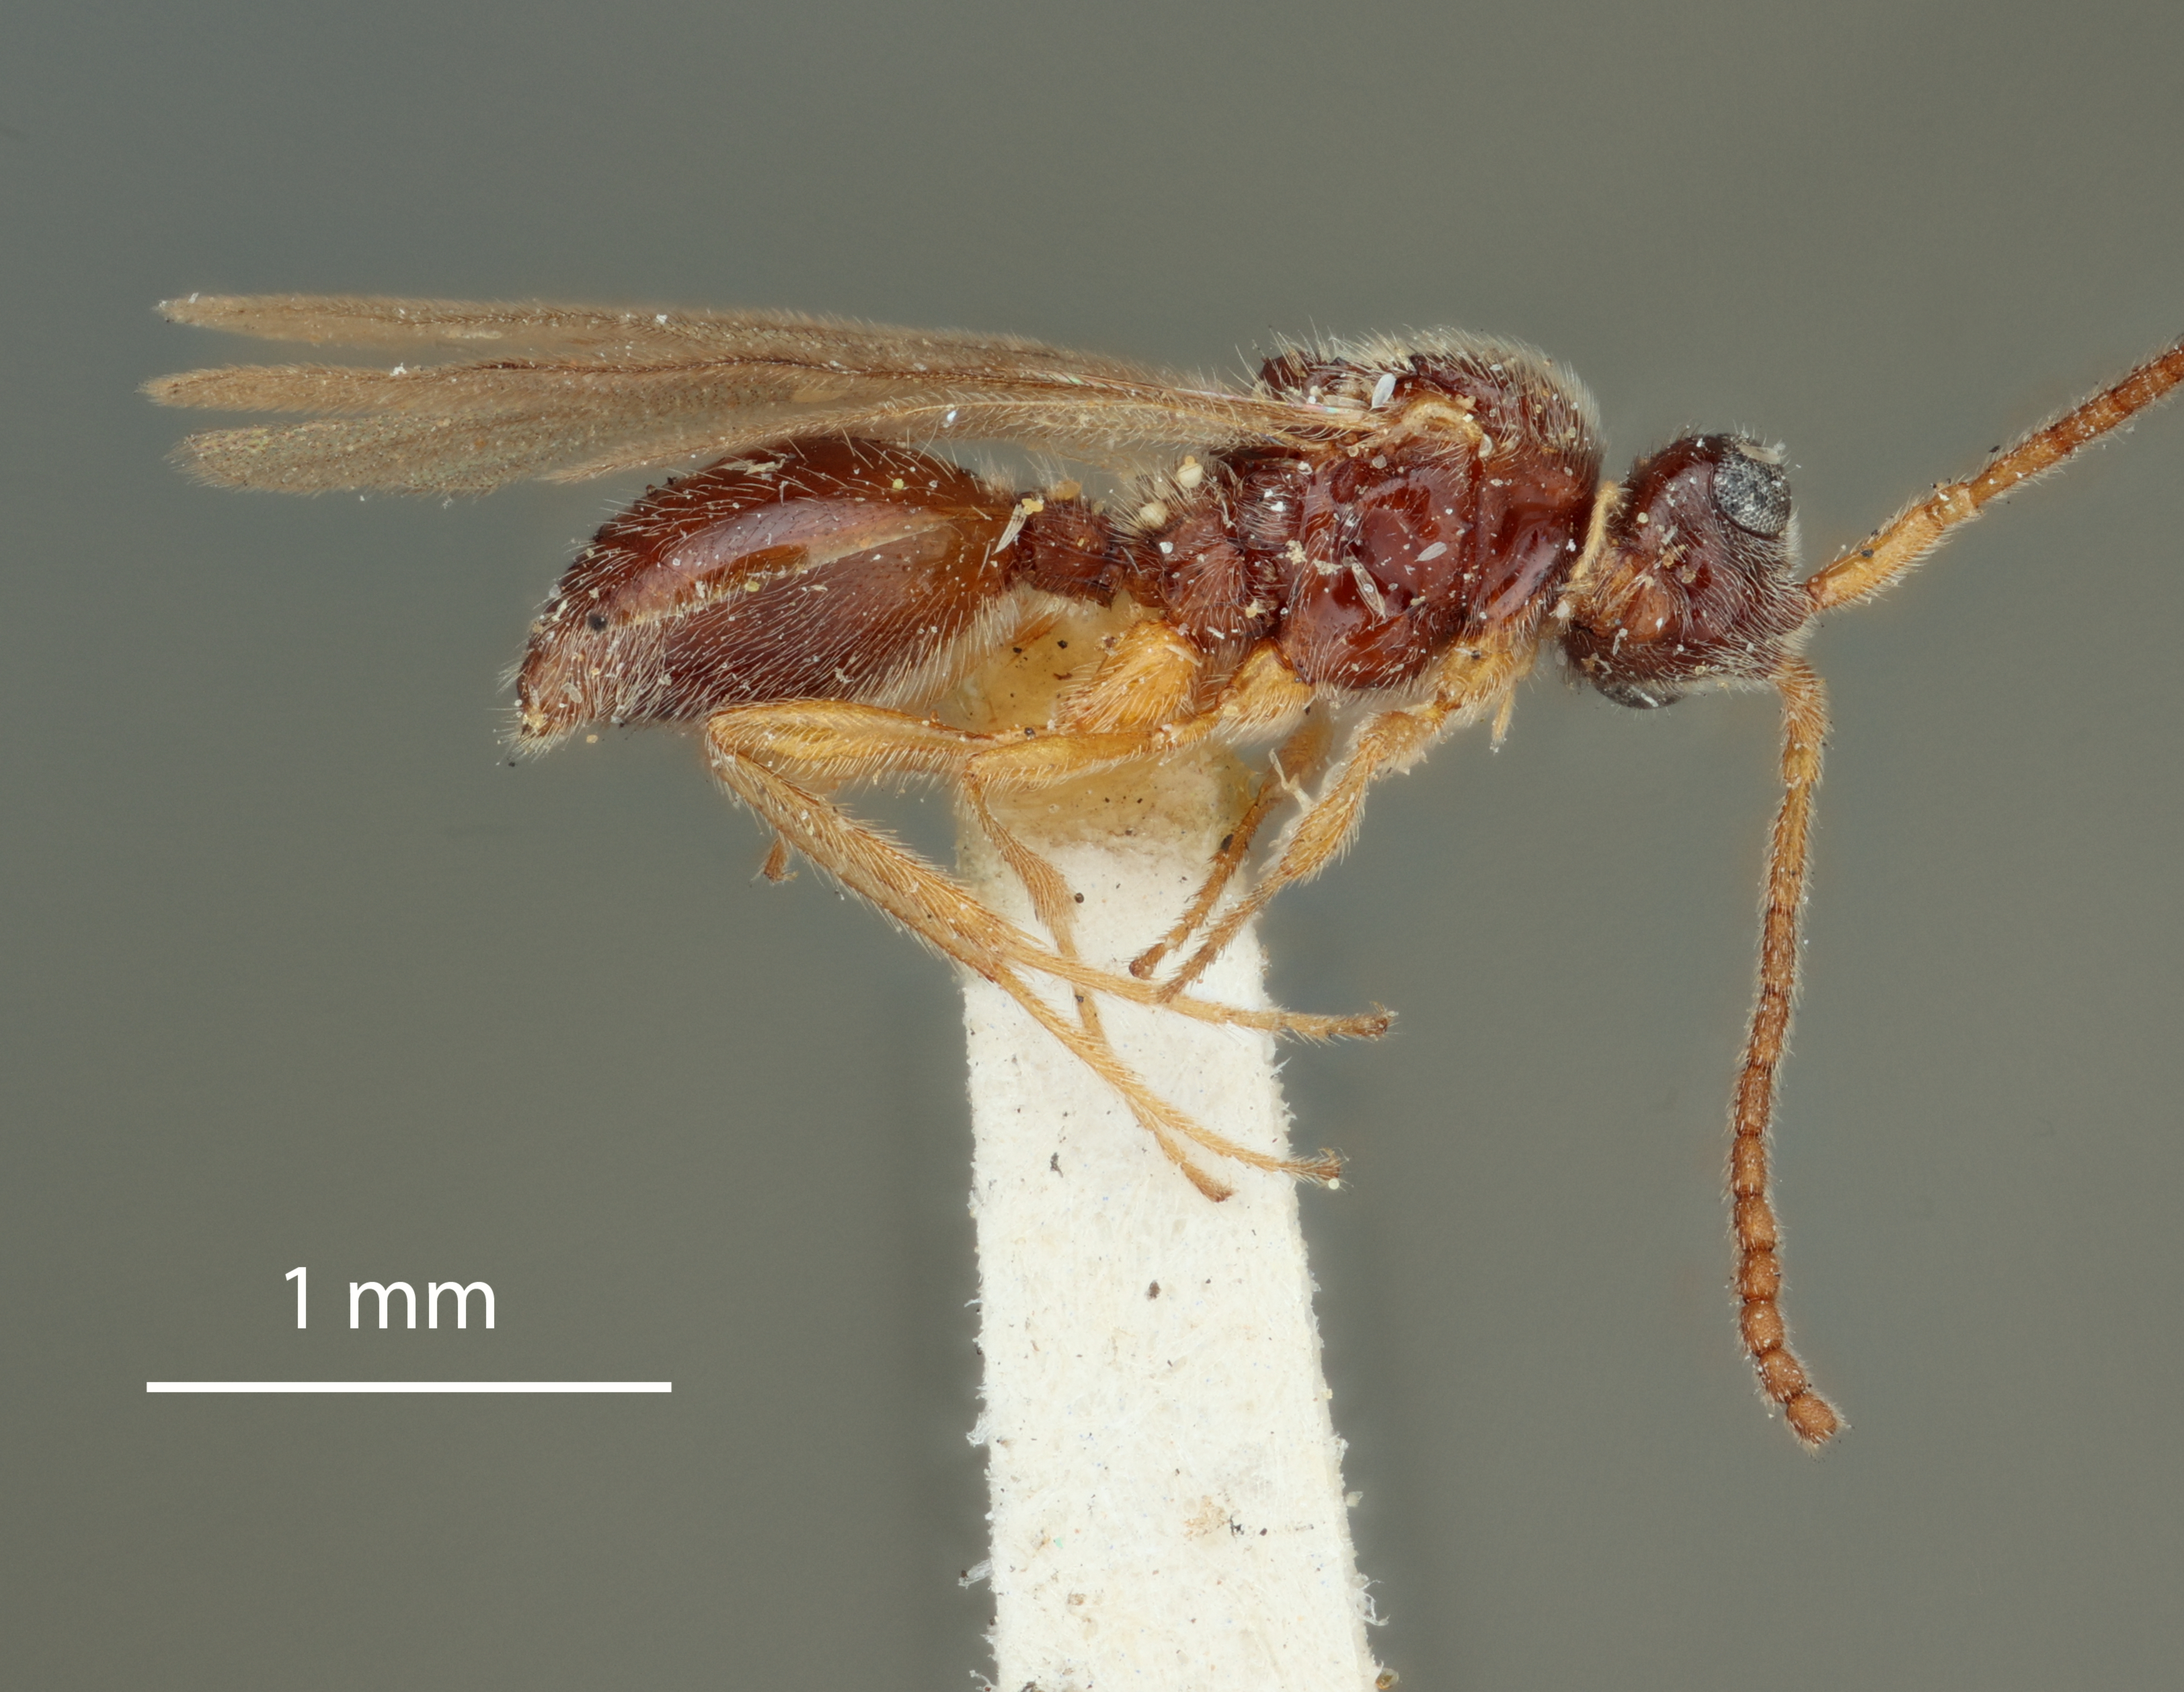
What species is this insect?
Pantoclis flavipes
